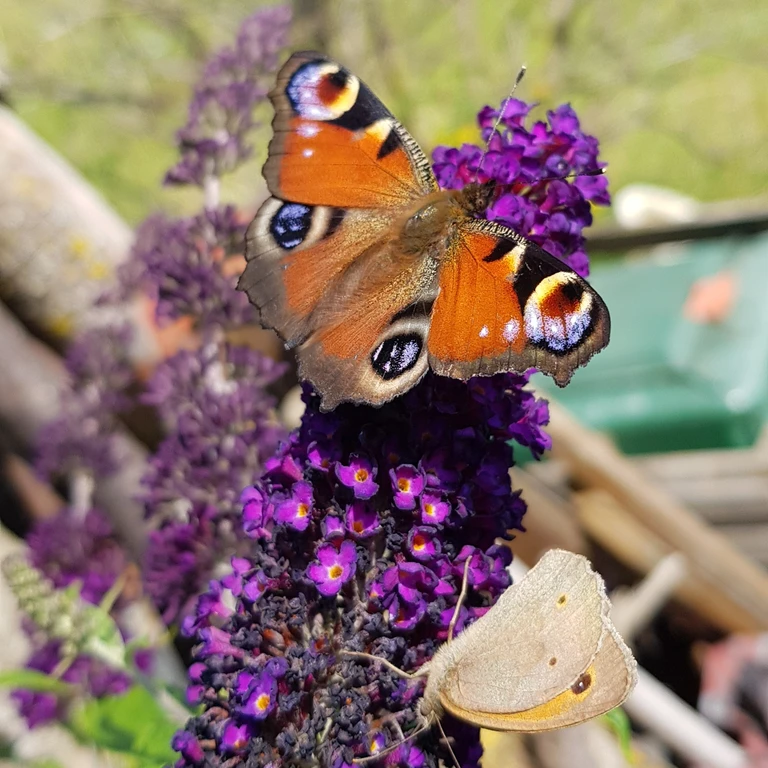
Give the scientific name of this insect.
Aglais io
